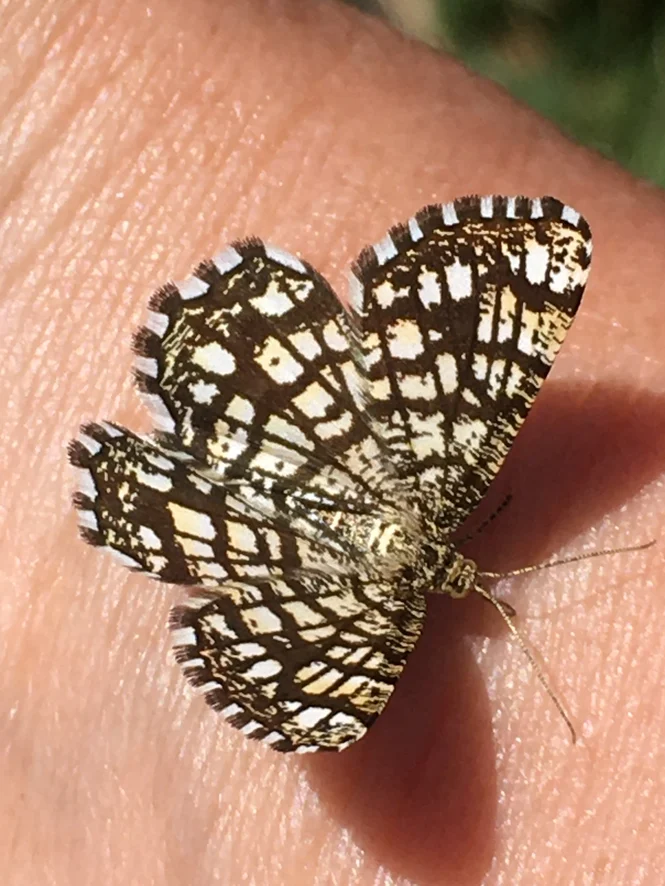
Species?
Chiasmia clathrata
